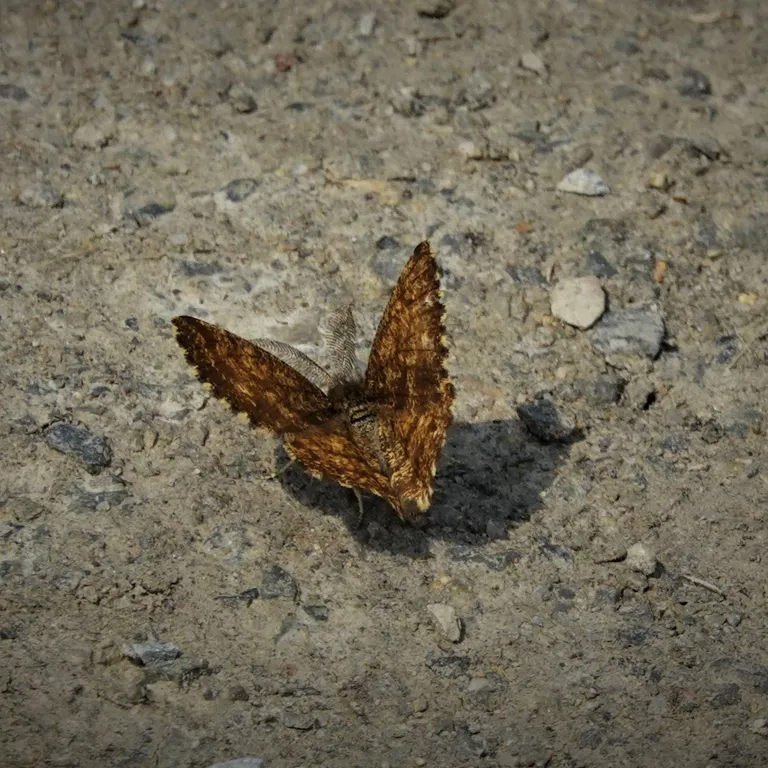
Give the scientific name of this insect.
Ematurga atomaria
